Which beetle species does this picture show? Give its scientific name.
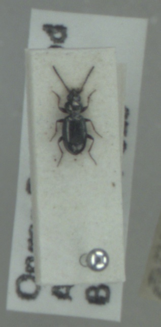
Bembidion lampros
